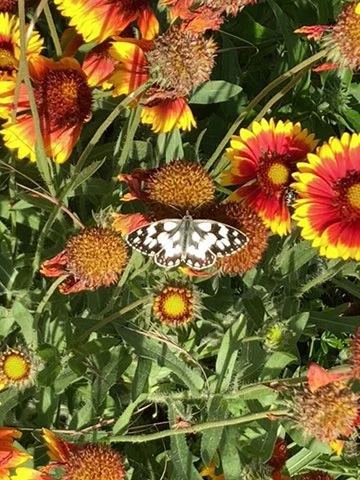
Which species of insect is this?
Melanargia galathea
